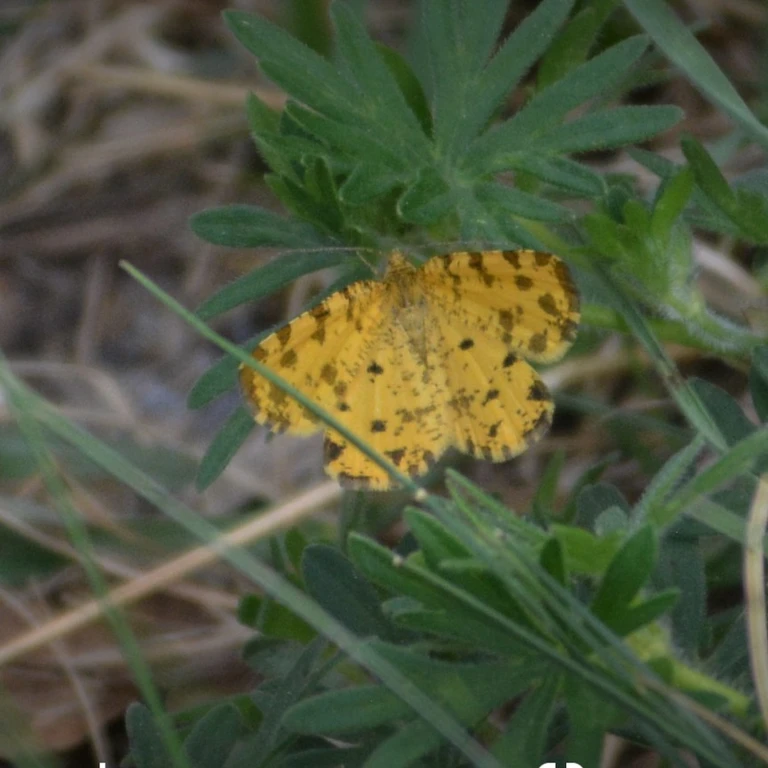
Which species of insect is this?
Pseudopanthera macularia
